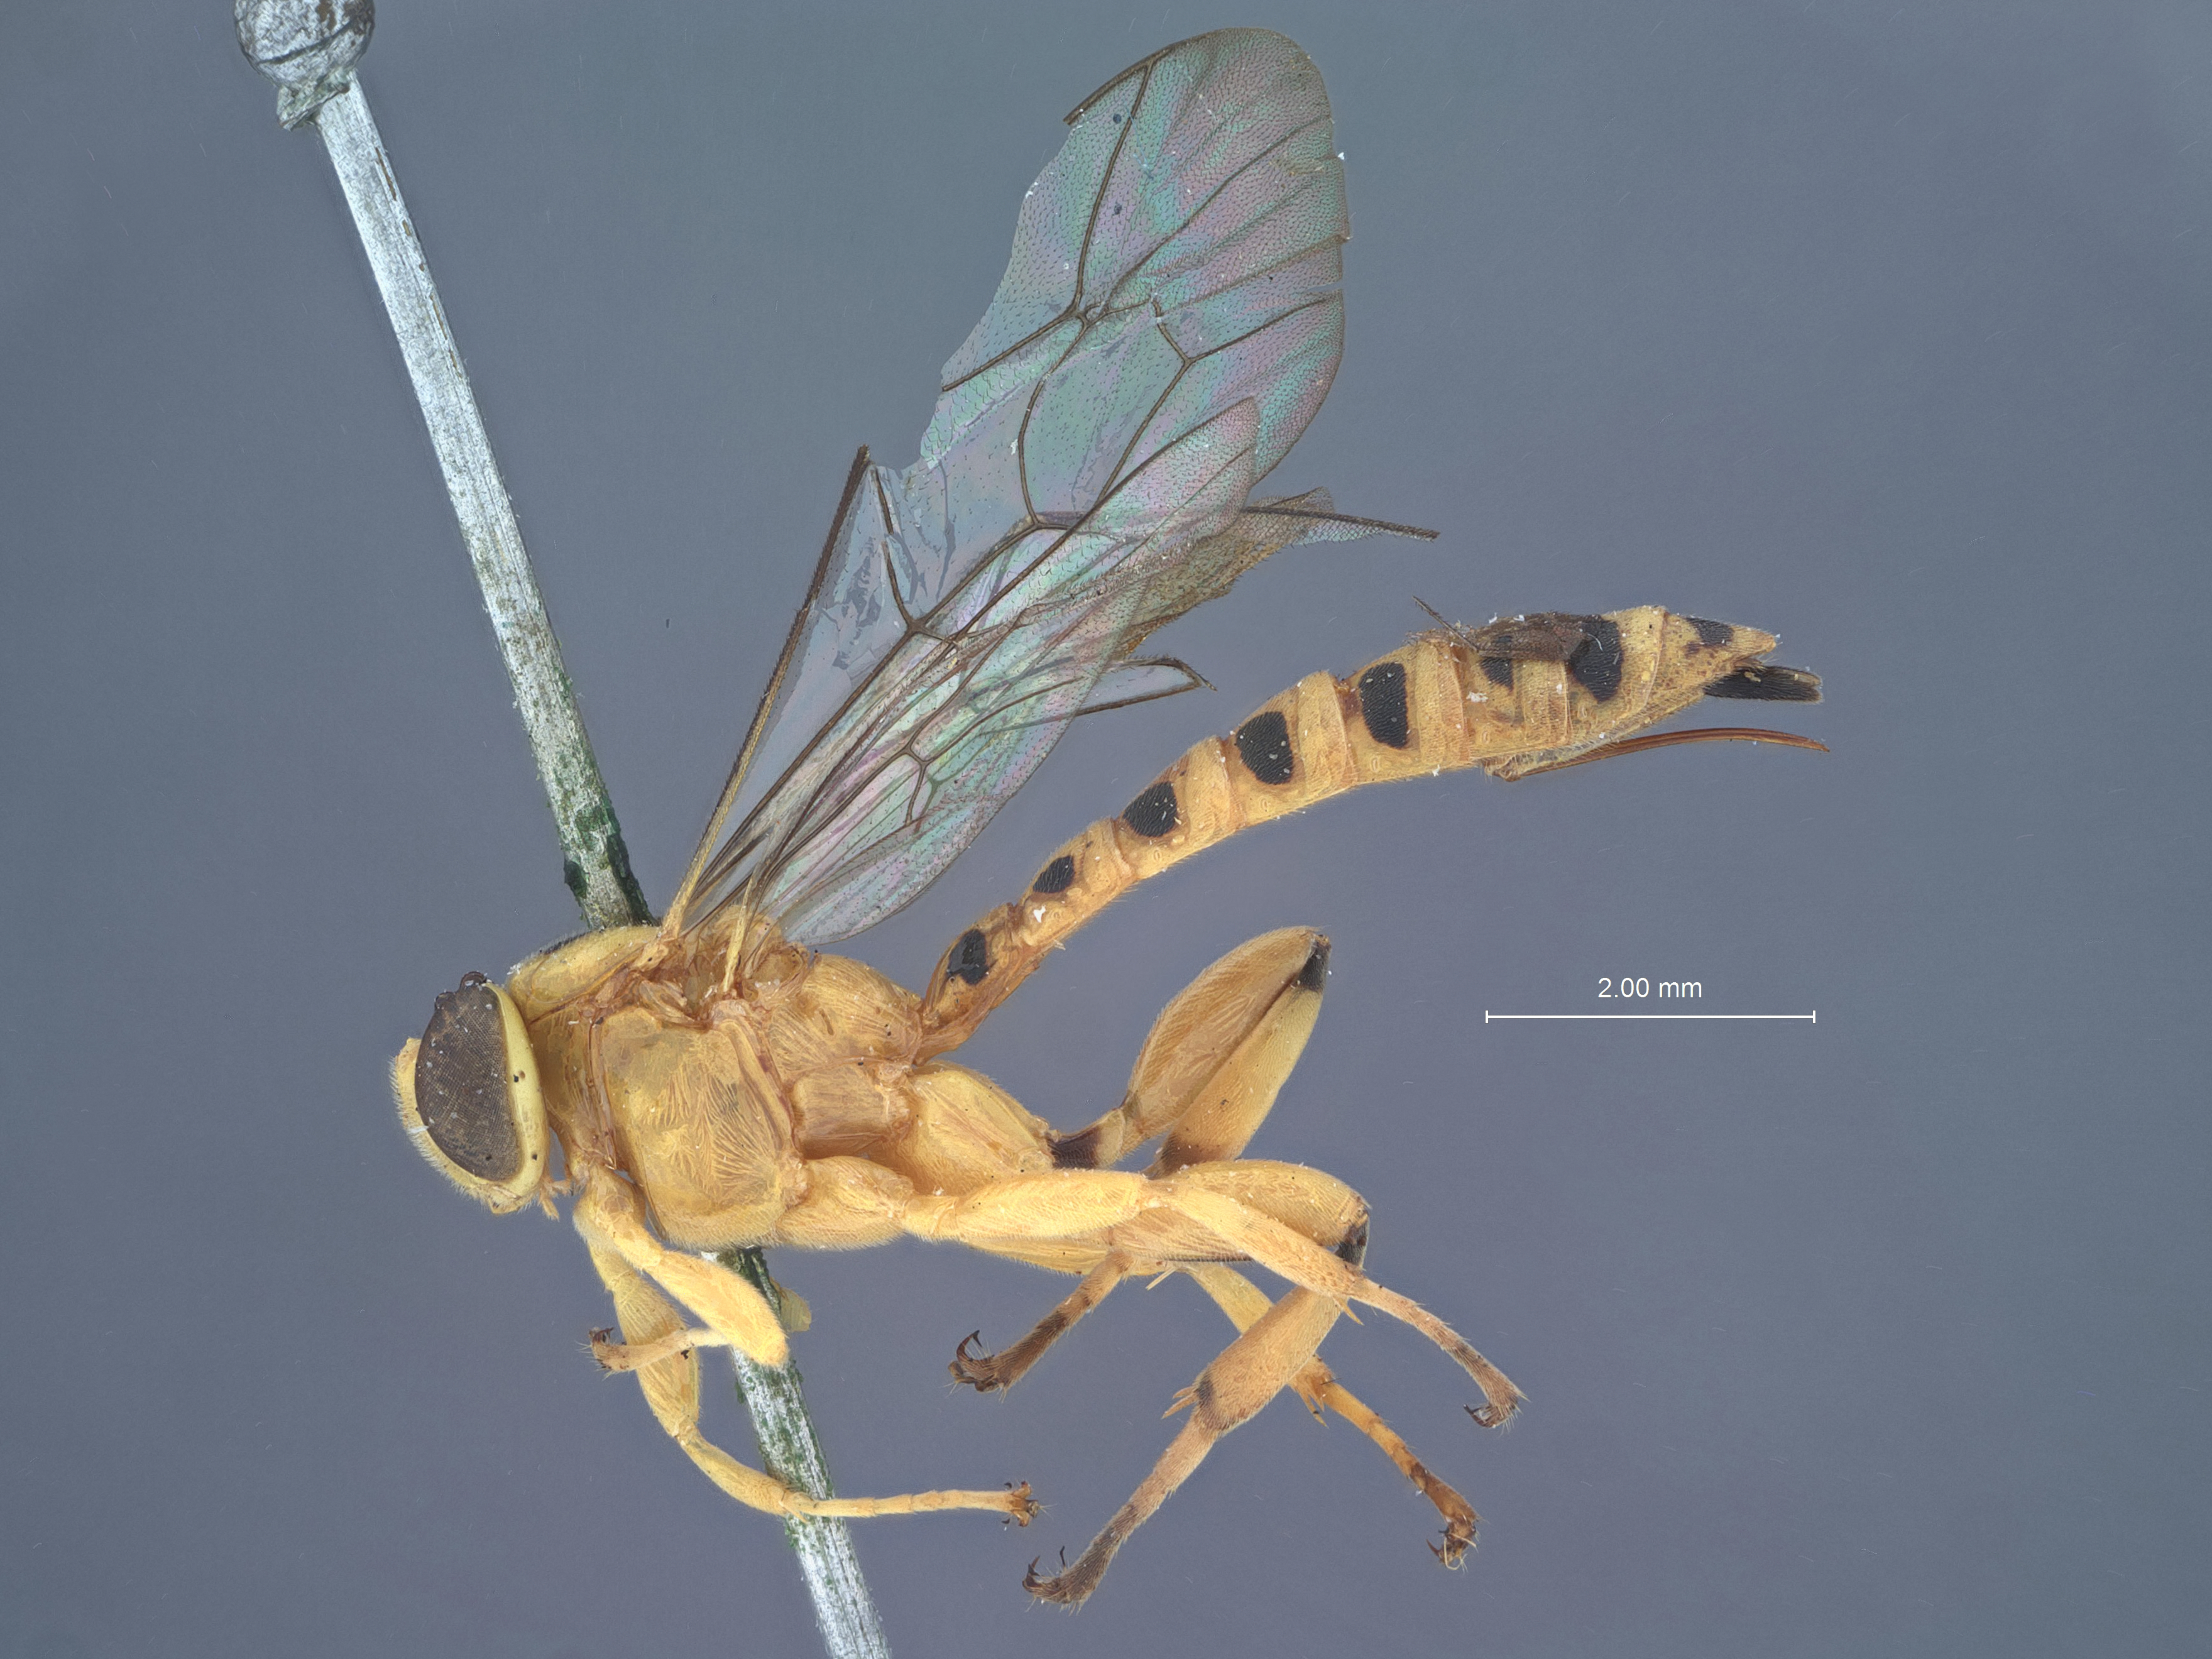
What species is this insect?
Xanthopimpla calva
